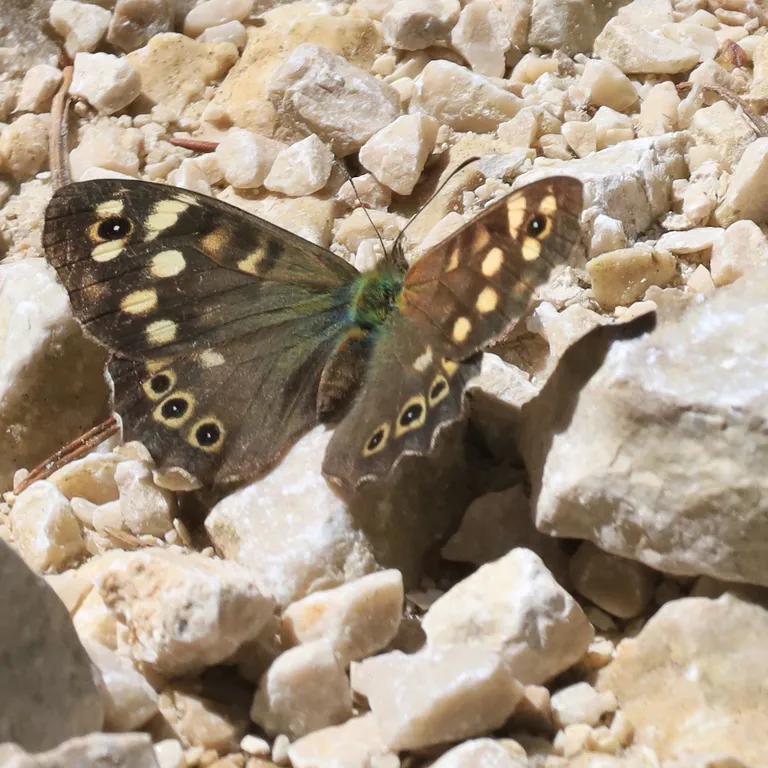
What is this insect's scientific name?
Pararge aegeria
